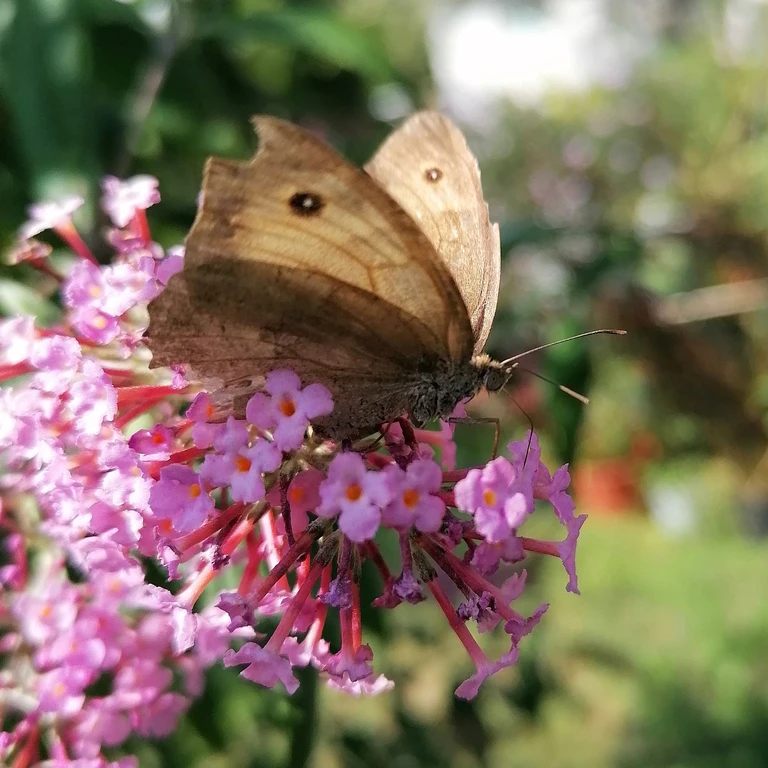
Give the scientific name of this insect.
Maniola jurtina
